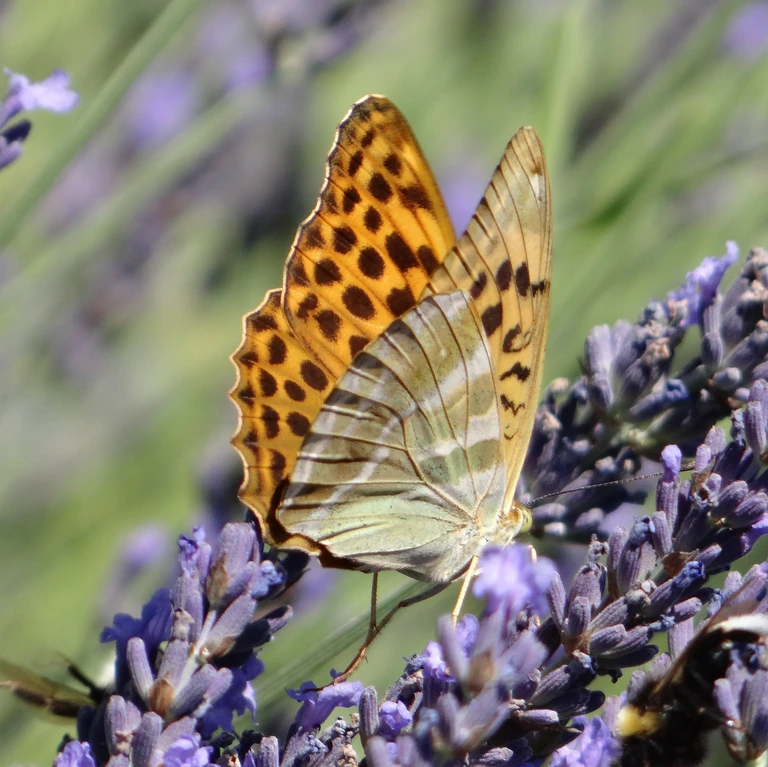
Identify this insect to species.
Argynnis paphia
